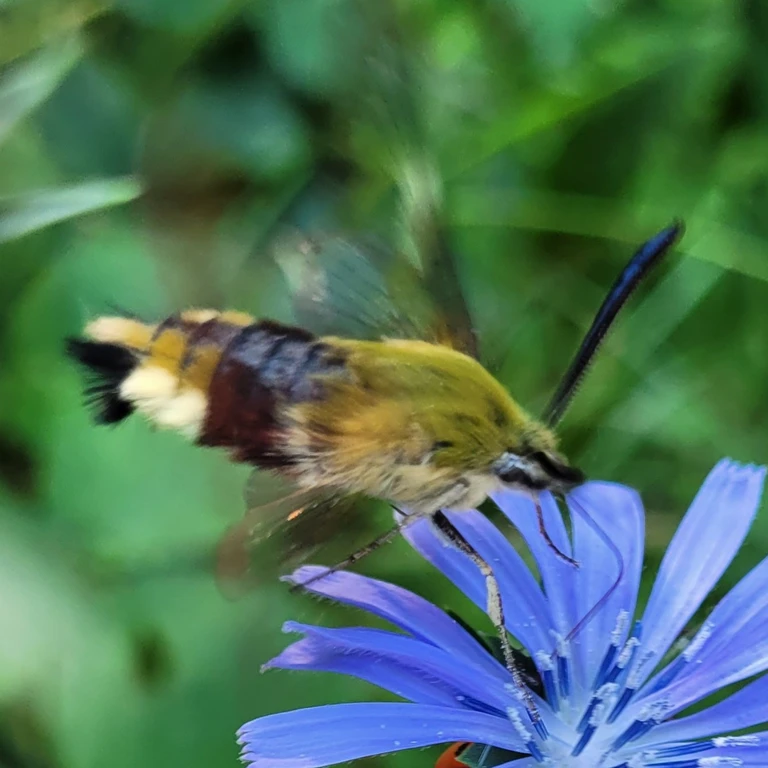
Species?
Hemaris fuciformis
